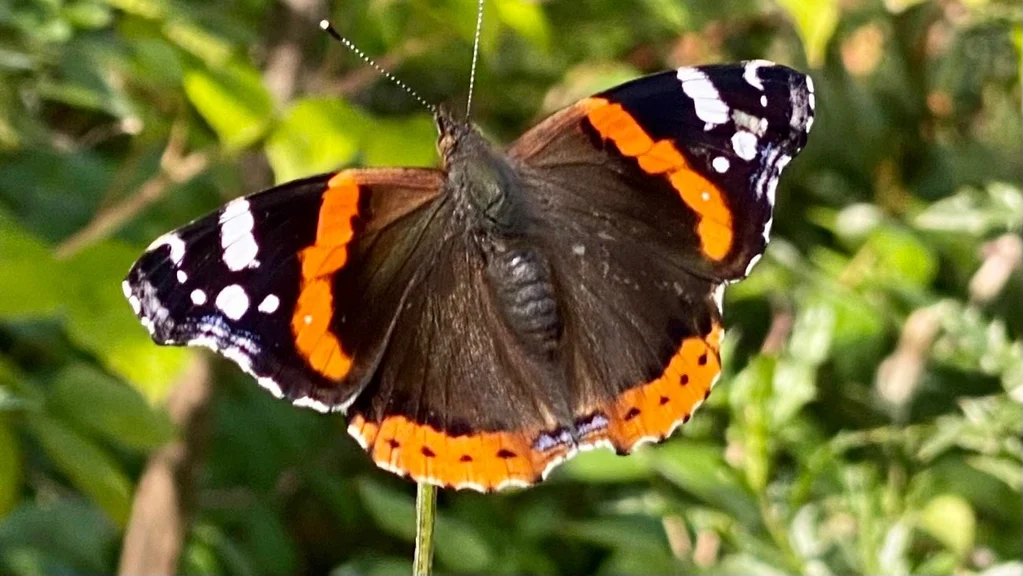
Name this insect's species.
Vanessa atalanta
